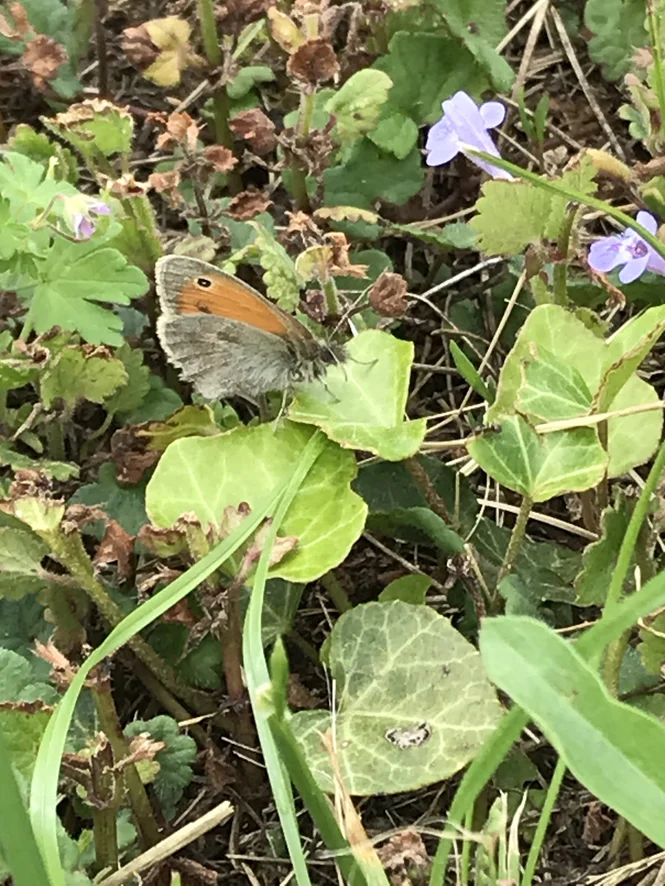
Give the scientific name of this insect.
Coenonympha pamphilus
